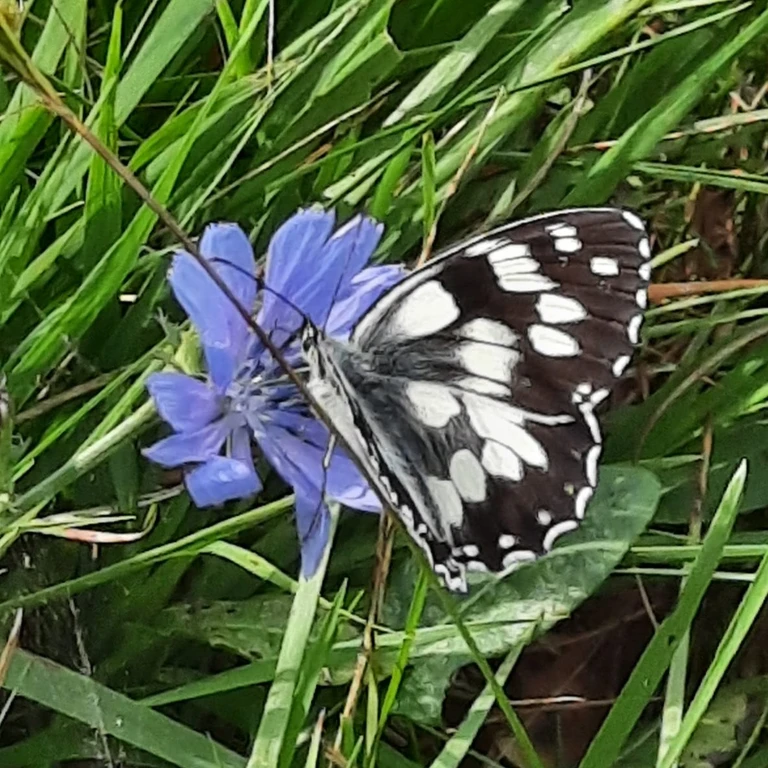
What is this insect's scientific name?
Melanargia galathea
